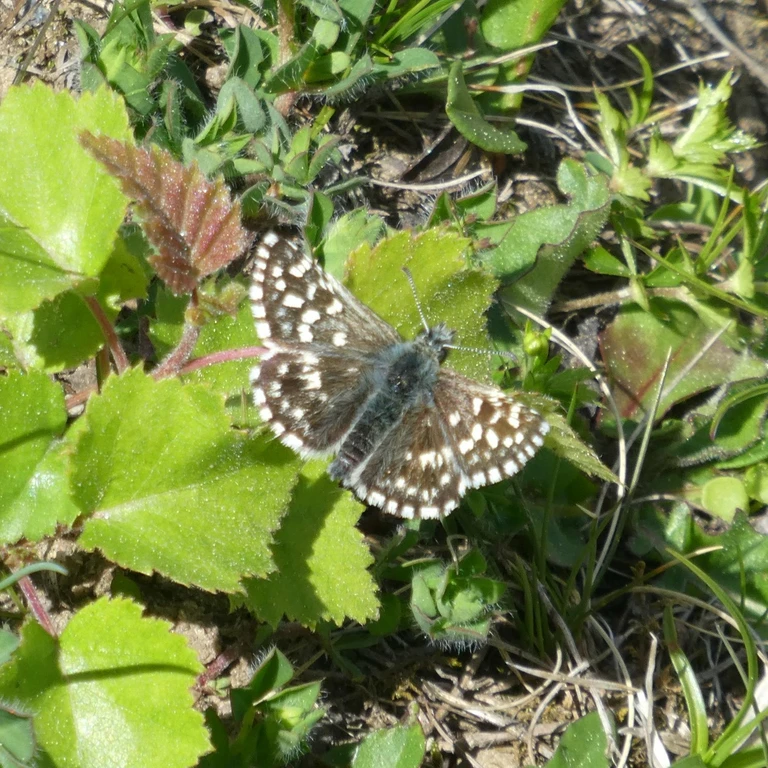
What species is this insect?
Pyrgus malvae
